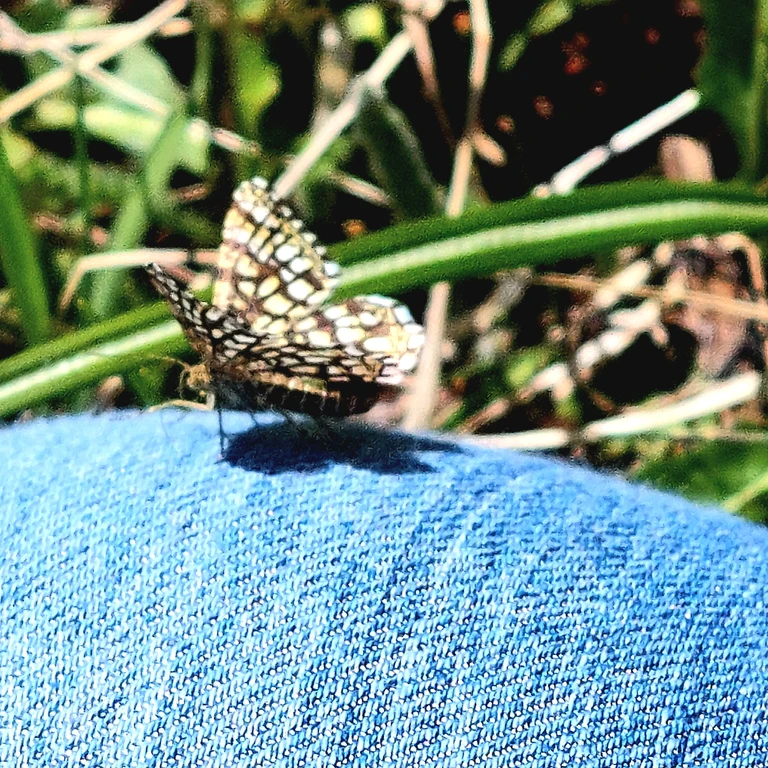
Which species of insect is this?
Chiasmia clathrata
